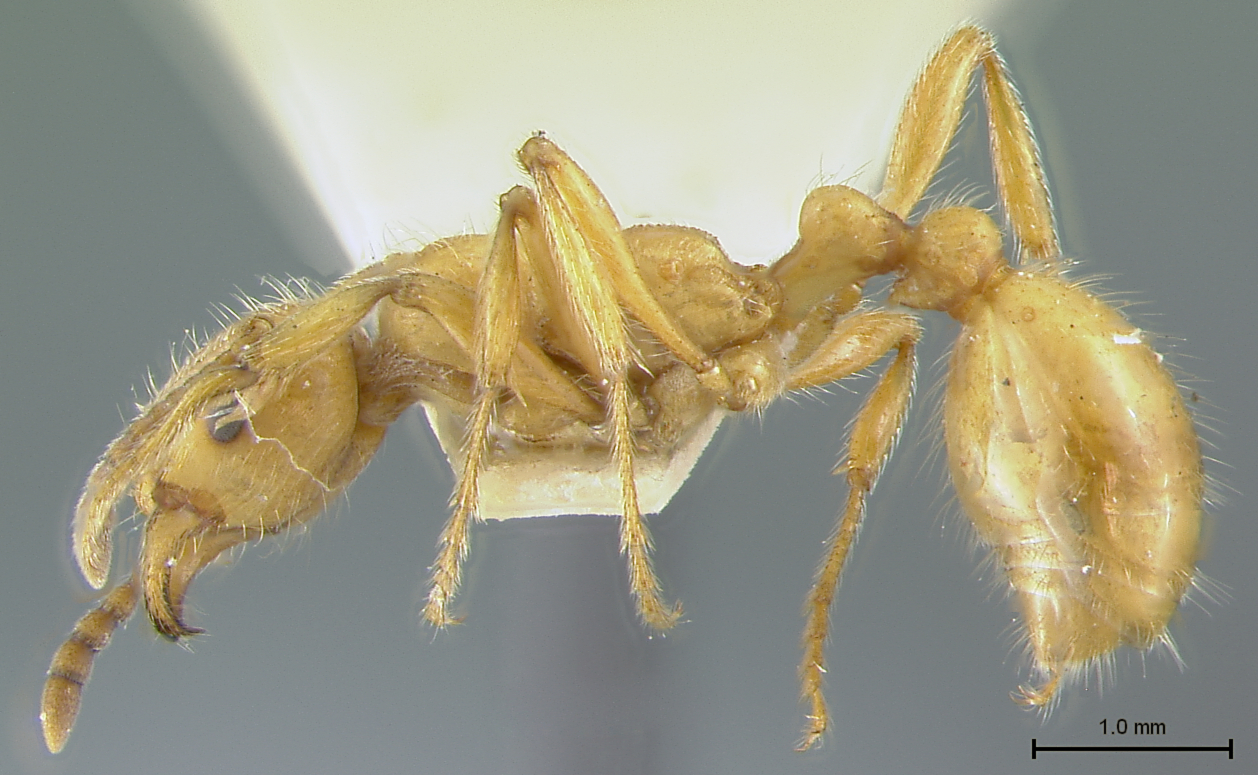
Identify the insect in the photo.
Myrmica aldrichi
